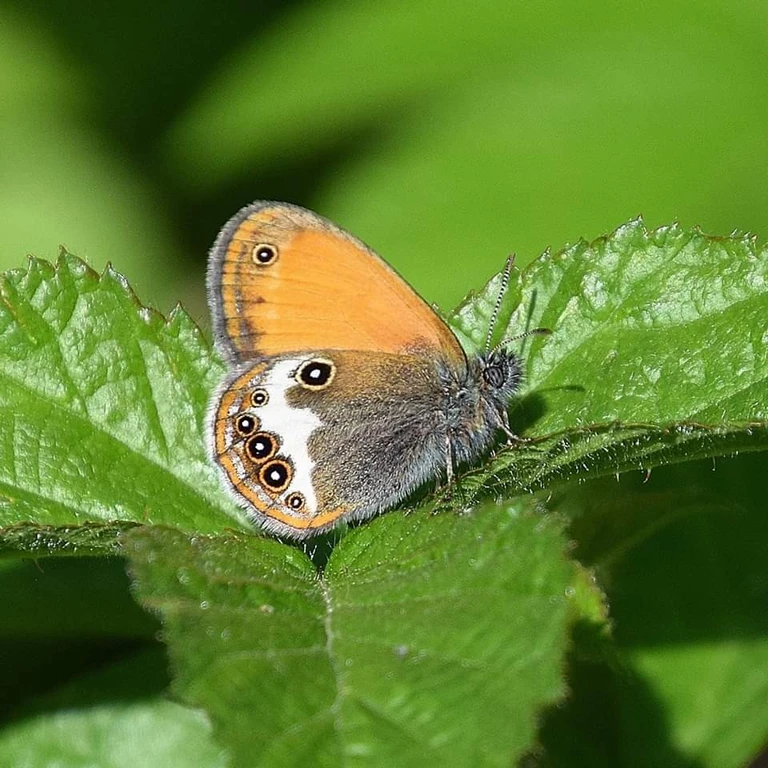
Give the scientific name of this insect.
Coenonympha arcania
